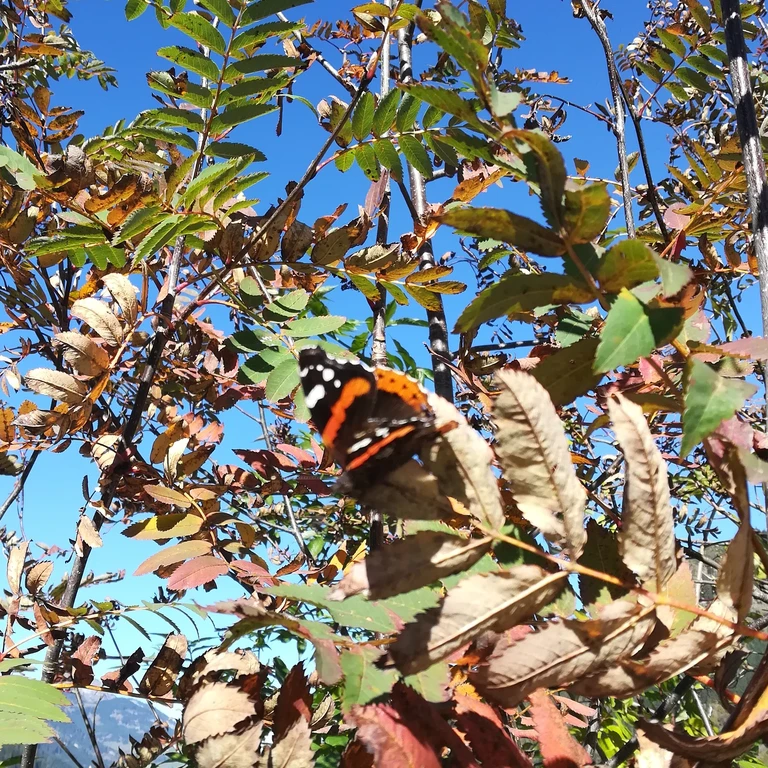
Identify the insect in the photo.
Vanessa atalanta
